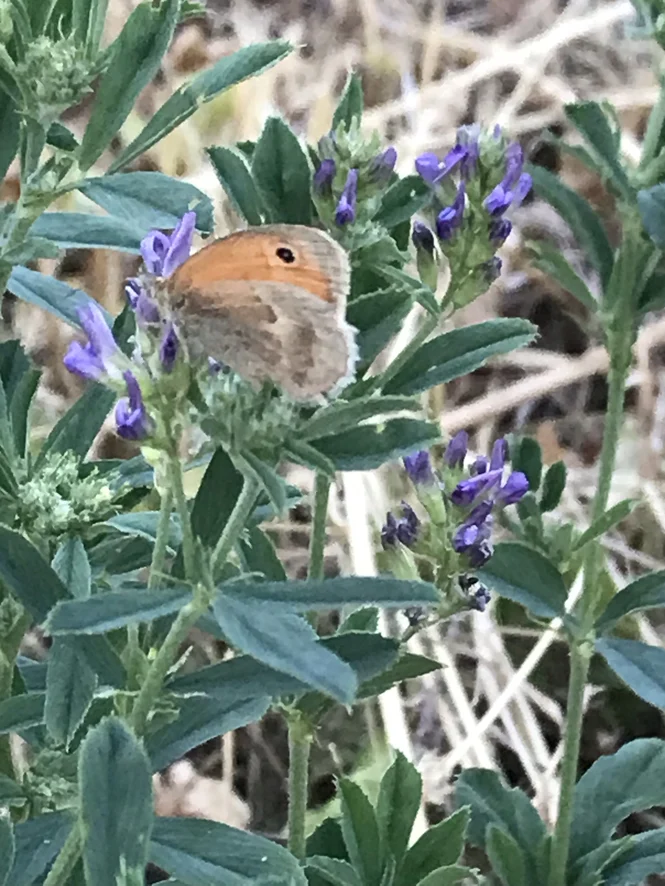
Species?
Coenonympha pamphilus
